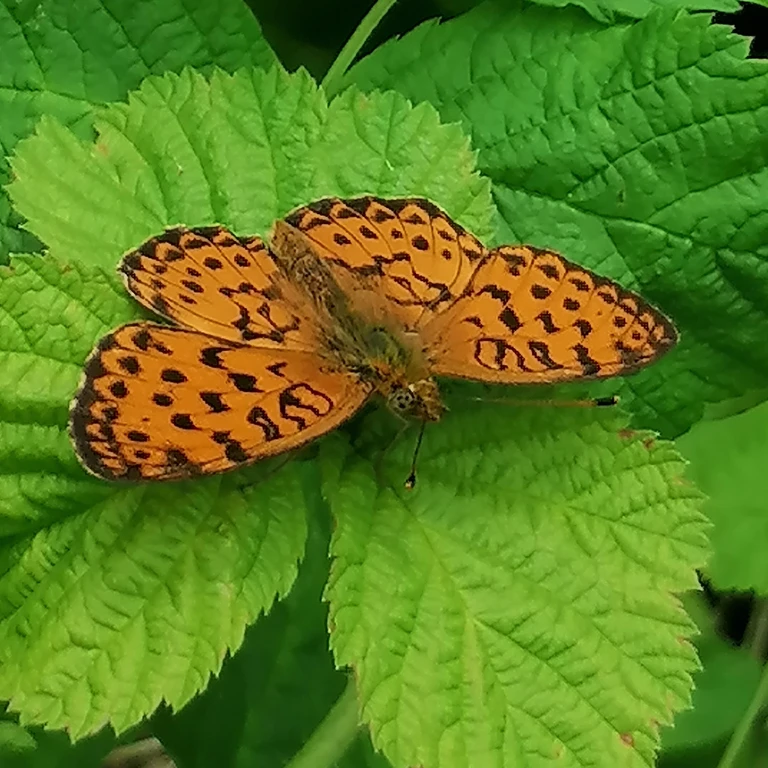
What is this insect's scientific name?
Brenthis daphne
